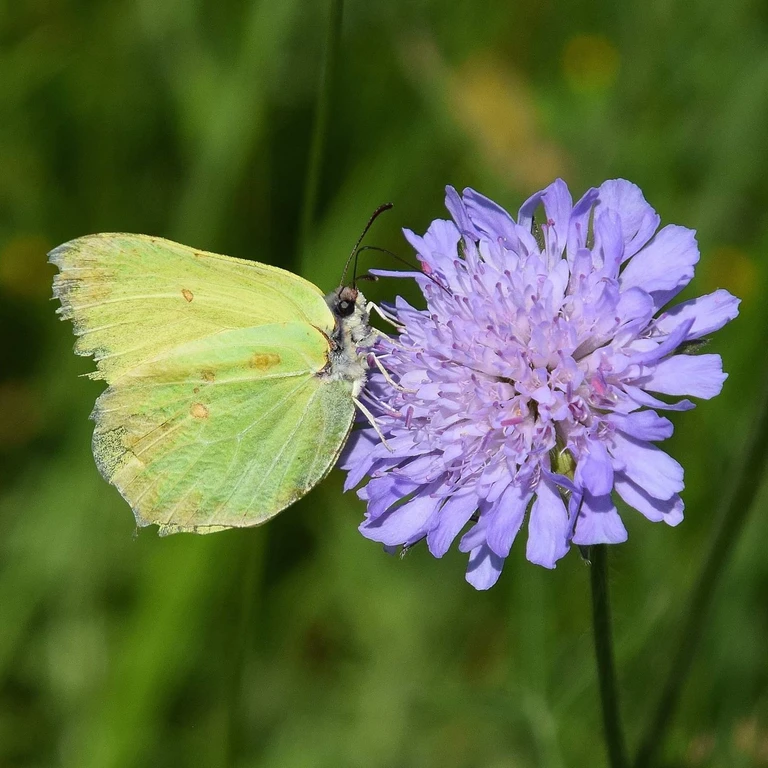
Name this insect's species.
Gonepteryx rhamni
